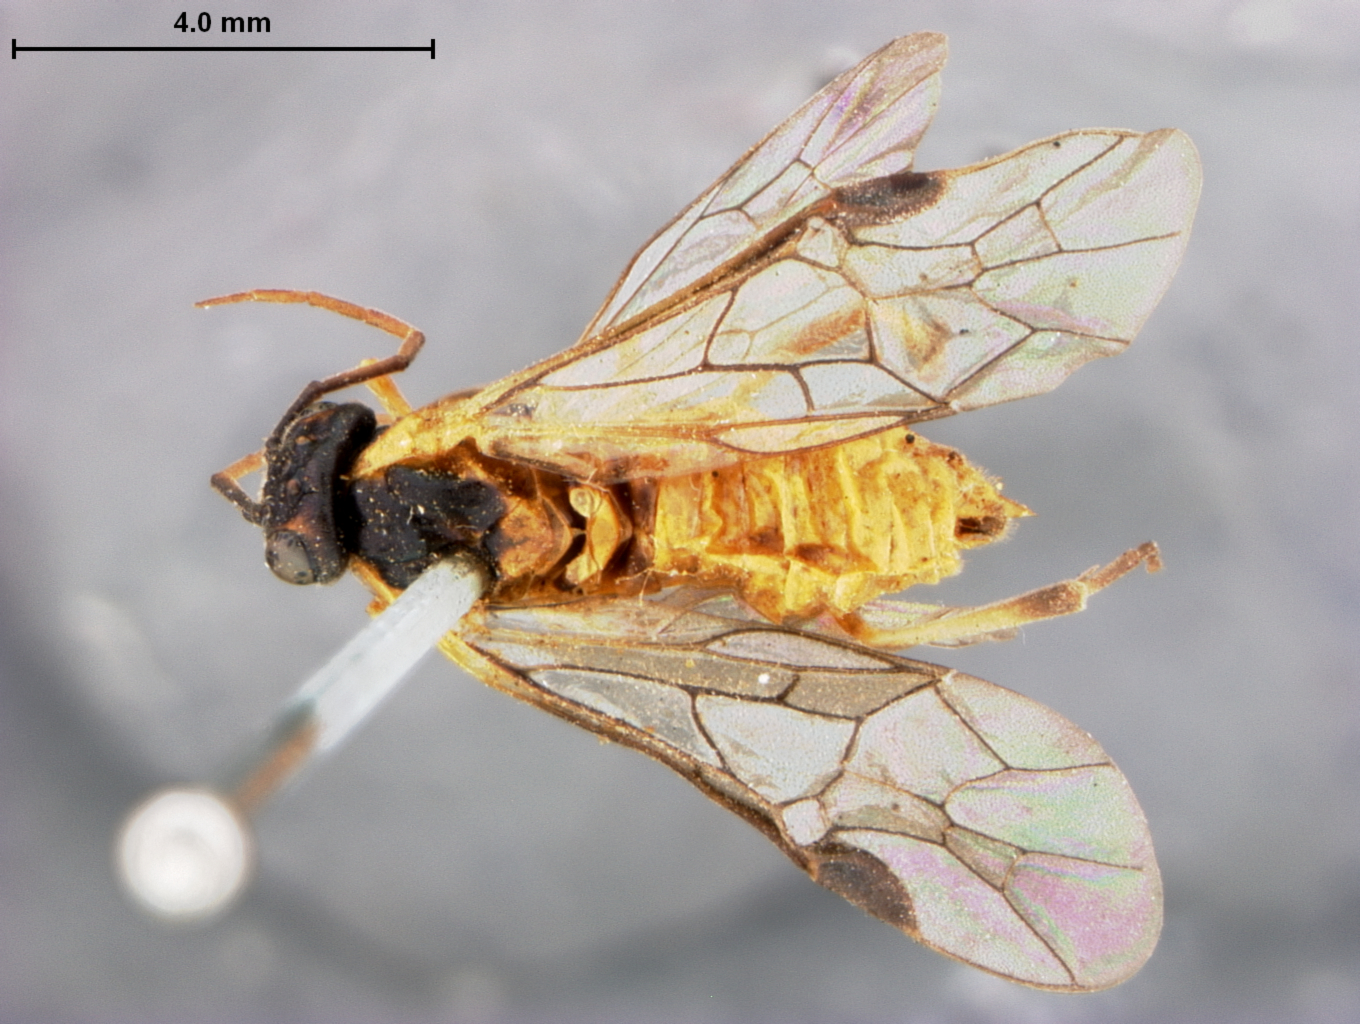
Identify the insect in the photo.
Pteronus arapahonum
